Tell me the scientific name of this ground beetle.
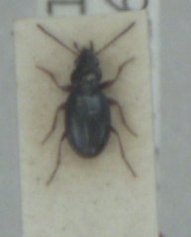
Bembidion schueppelii
